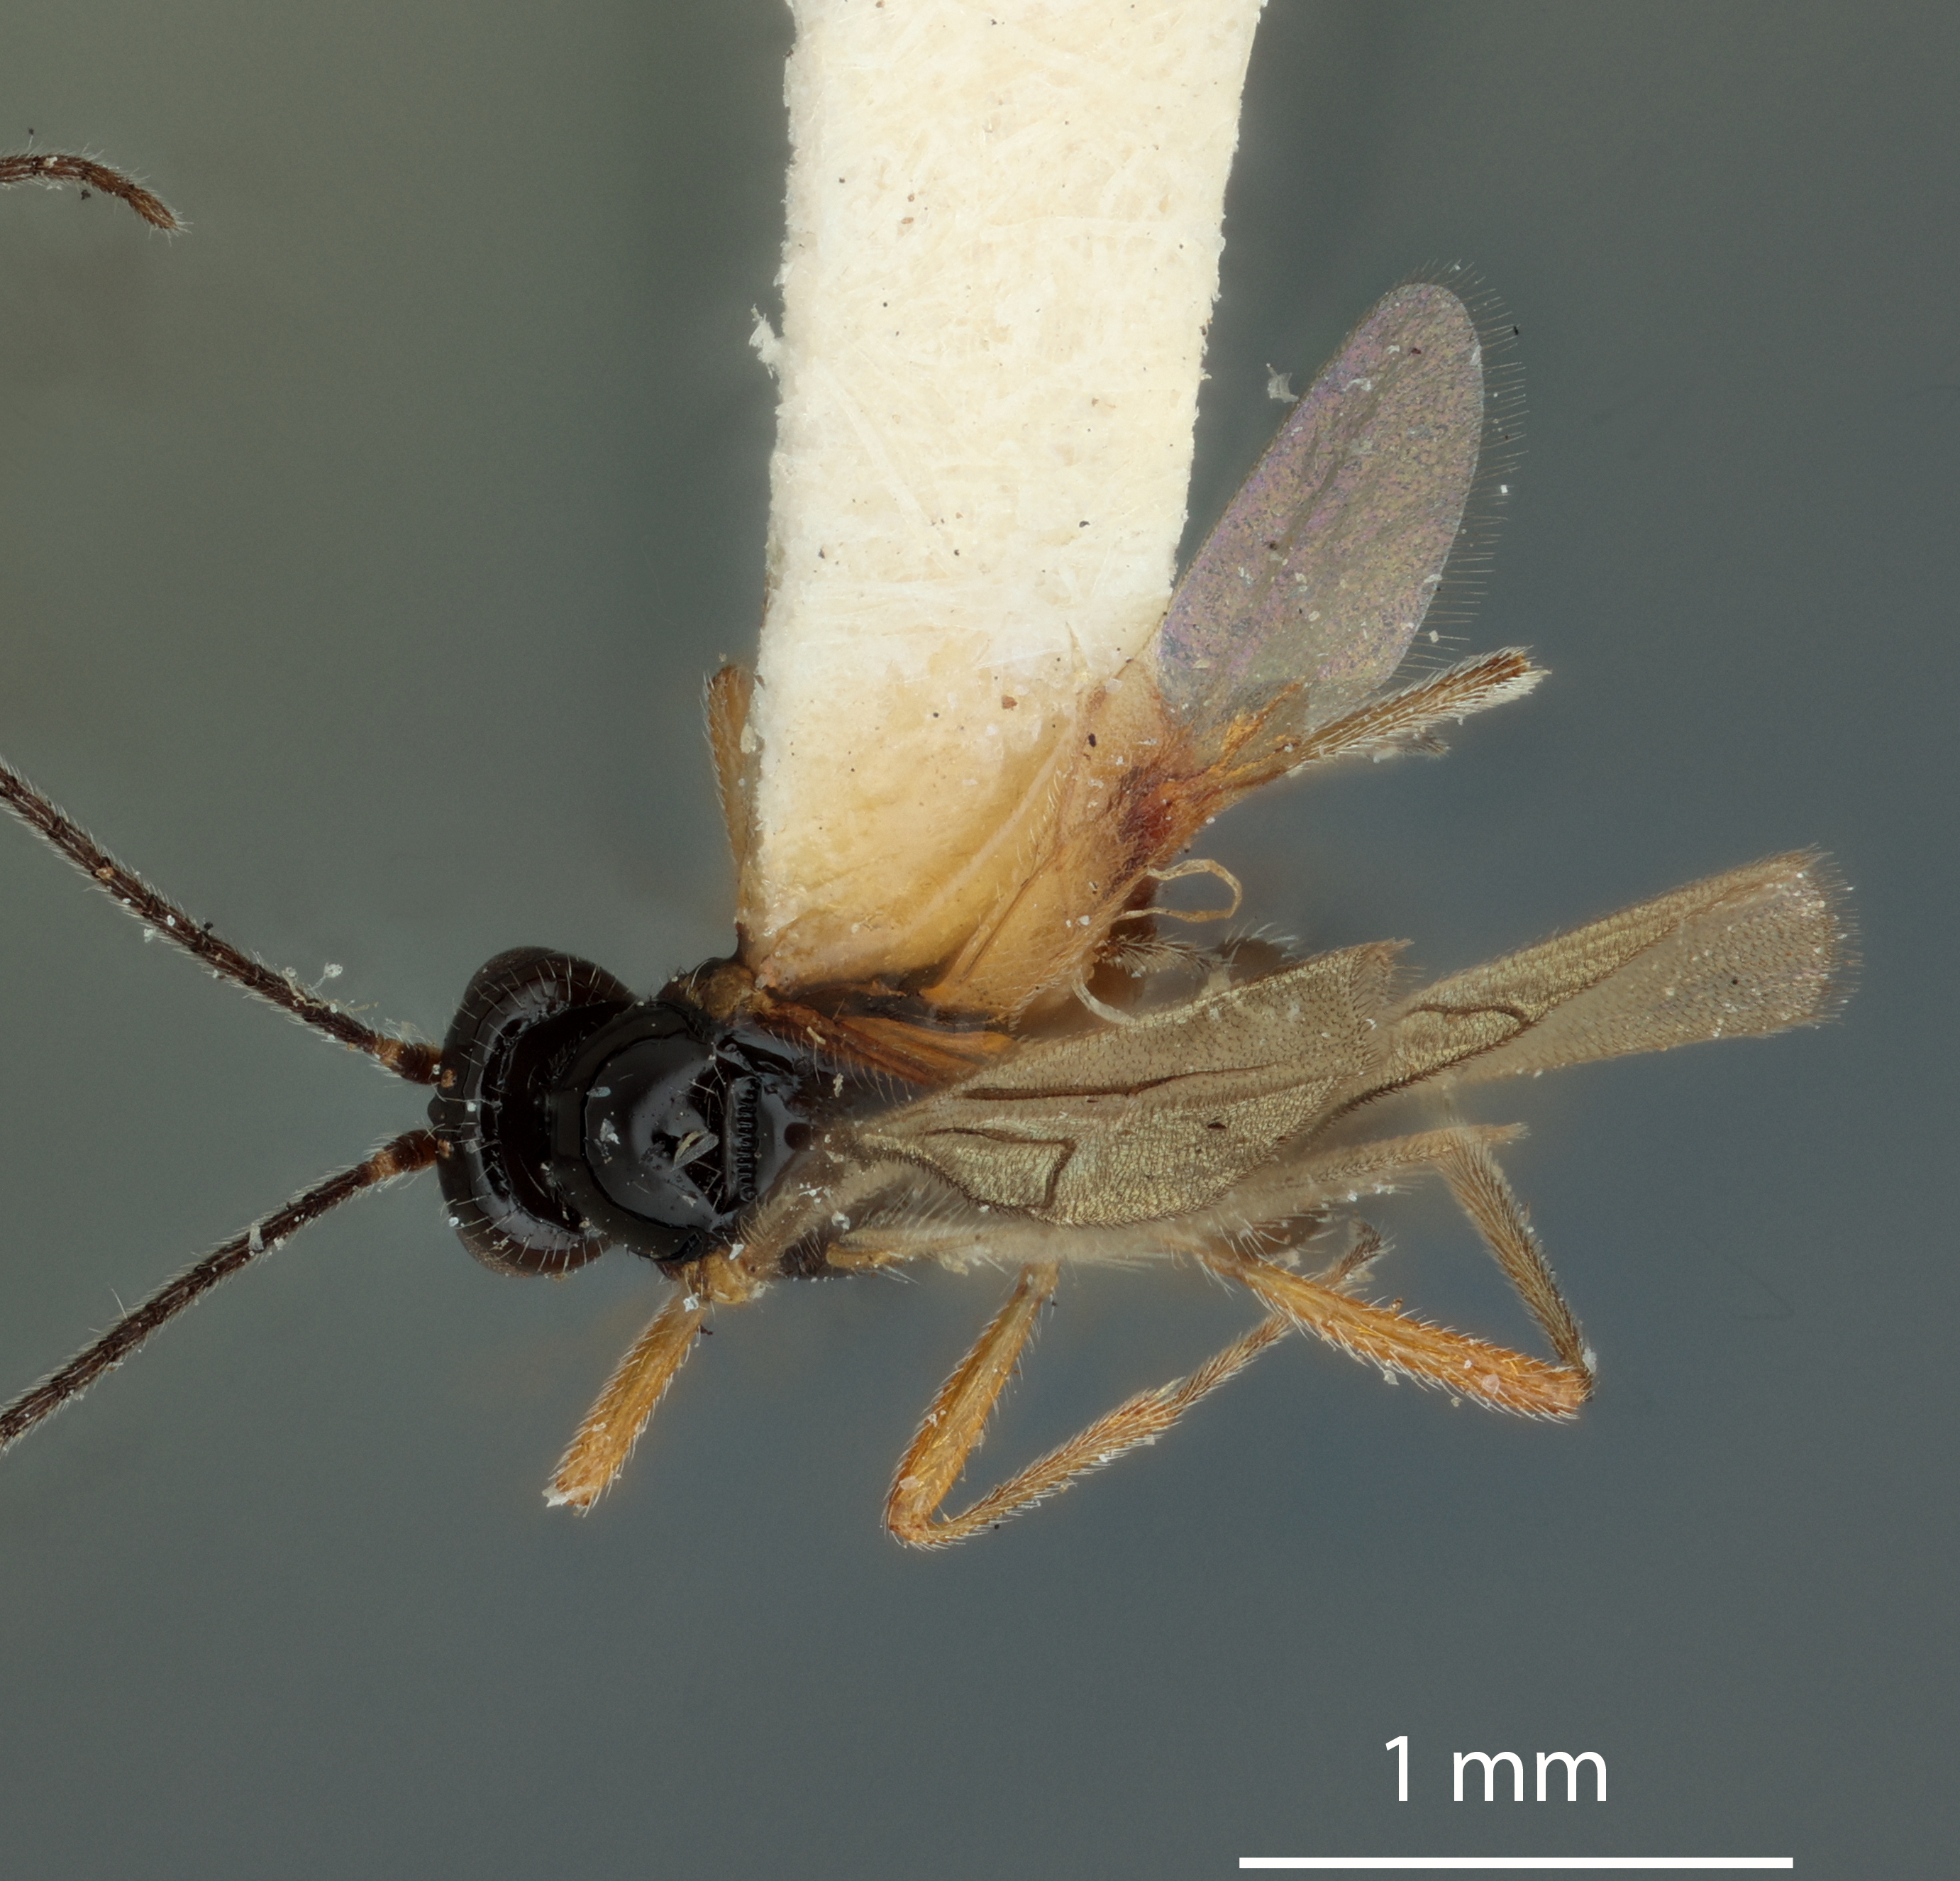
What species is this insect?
Opius hardmanni
